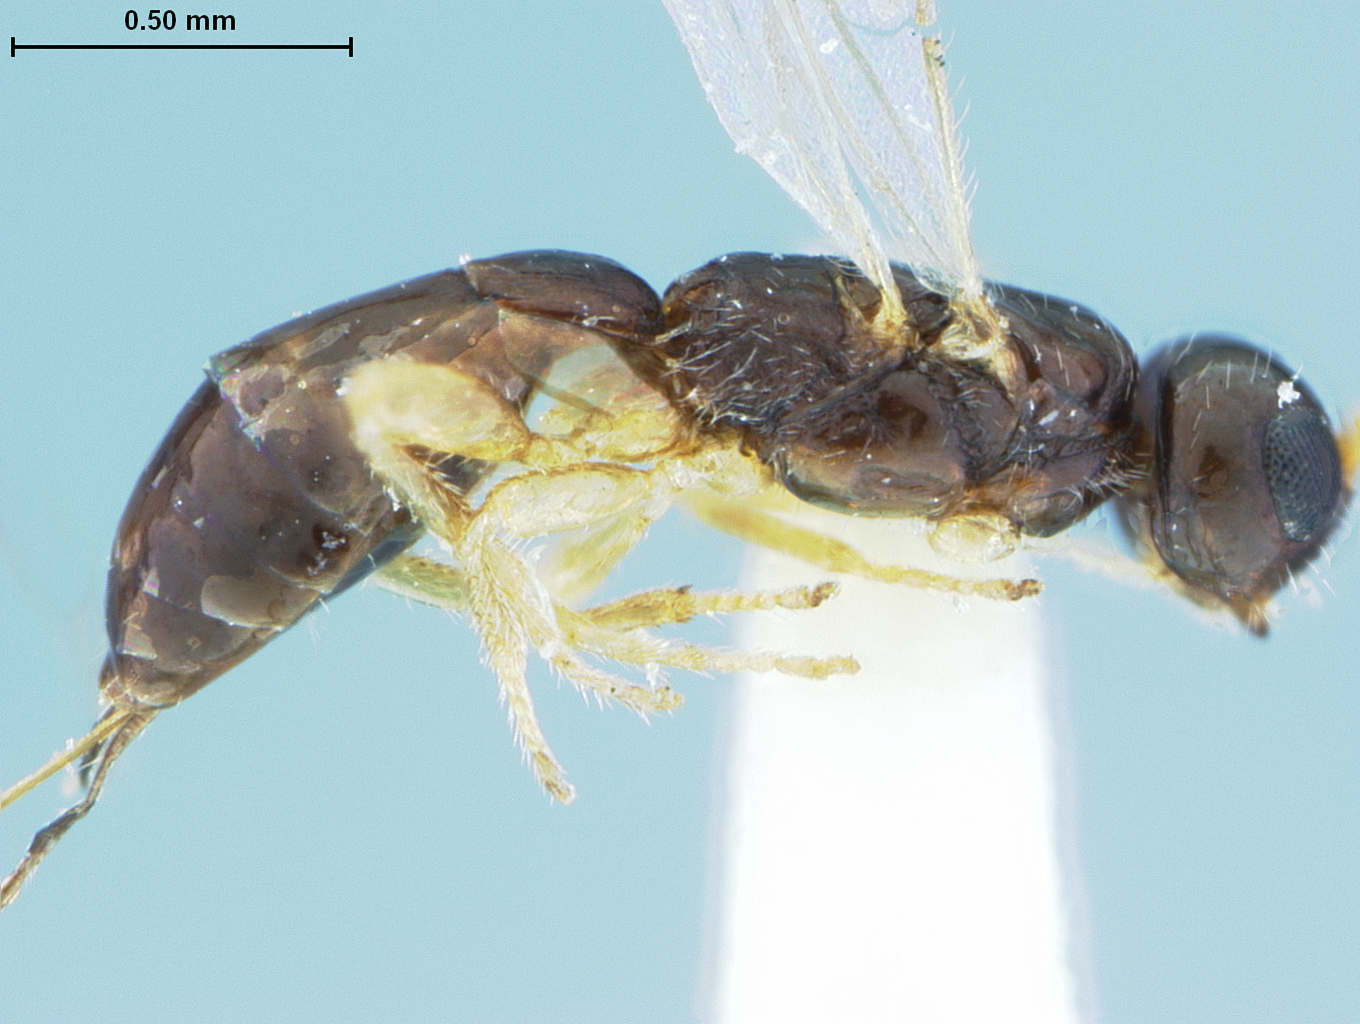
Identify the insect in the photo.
Lysitermus scolyticida
